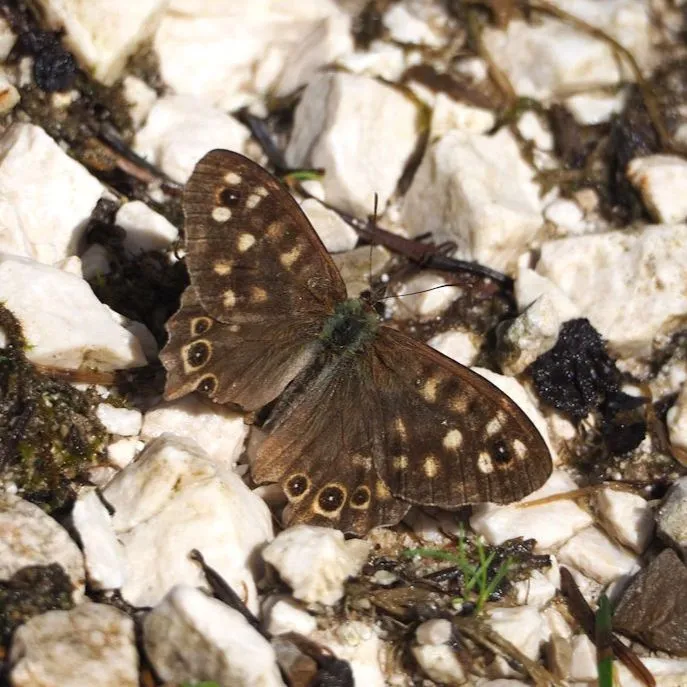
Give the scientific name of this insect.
Pararge aegeria
